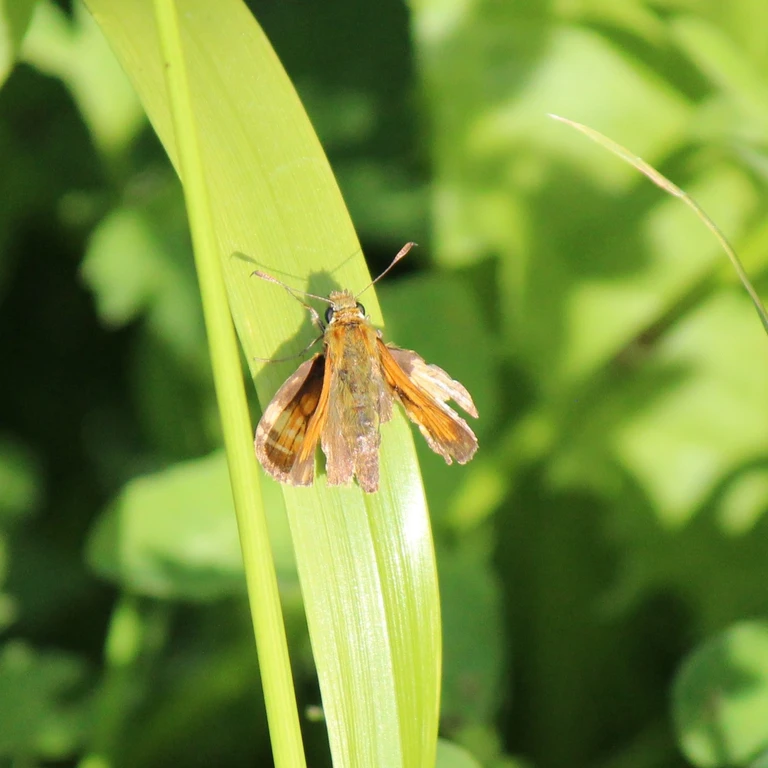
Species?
Ochlodes sylvanus (also Ochlodes venata)
